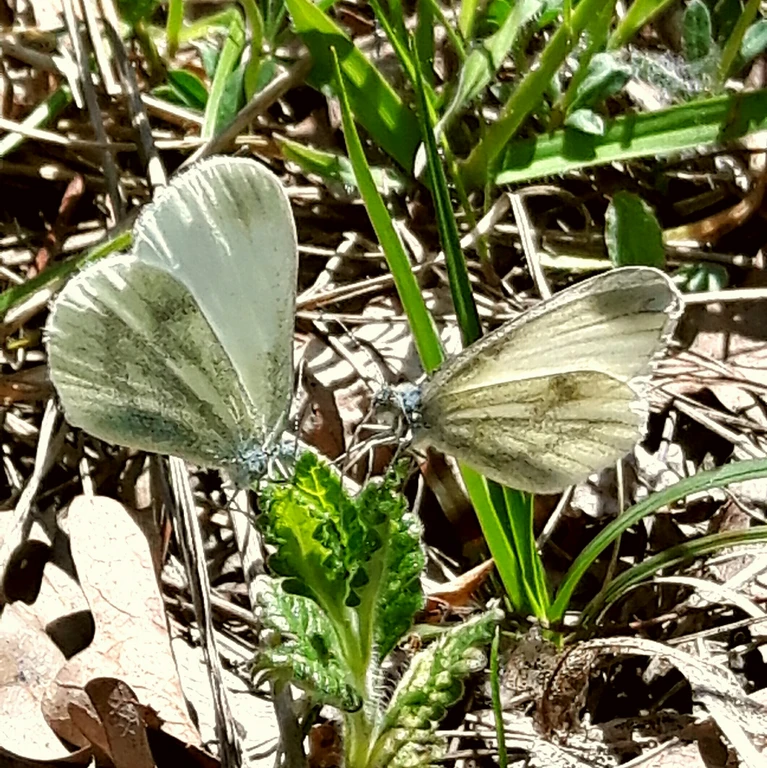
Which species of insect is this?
Leptidea sinapis/juvernica
